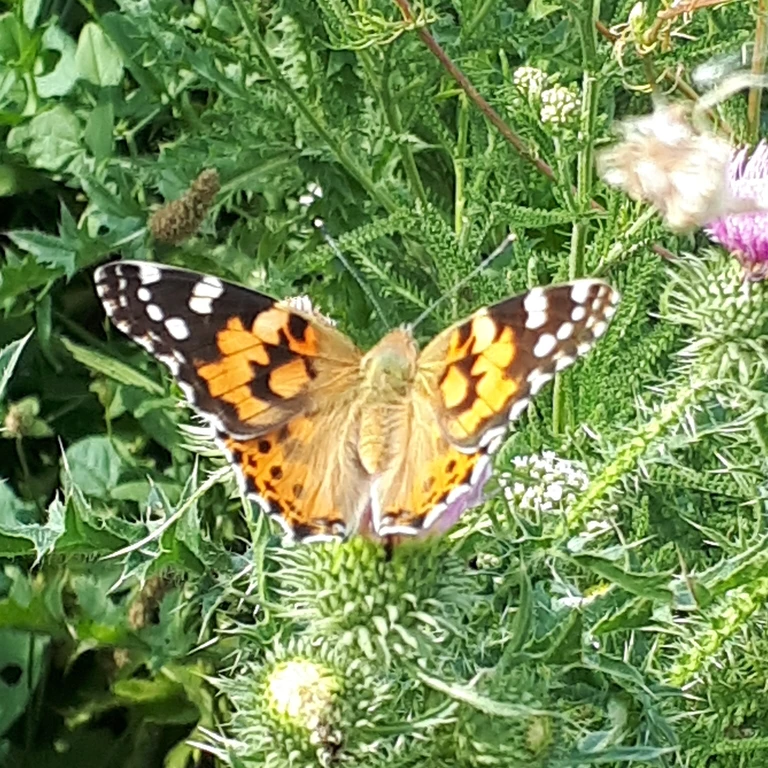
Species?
Vanessa cardui
